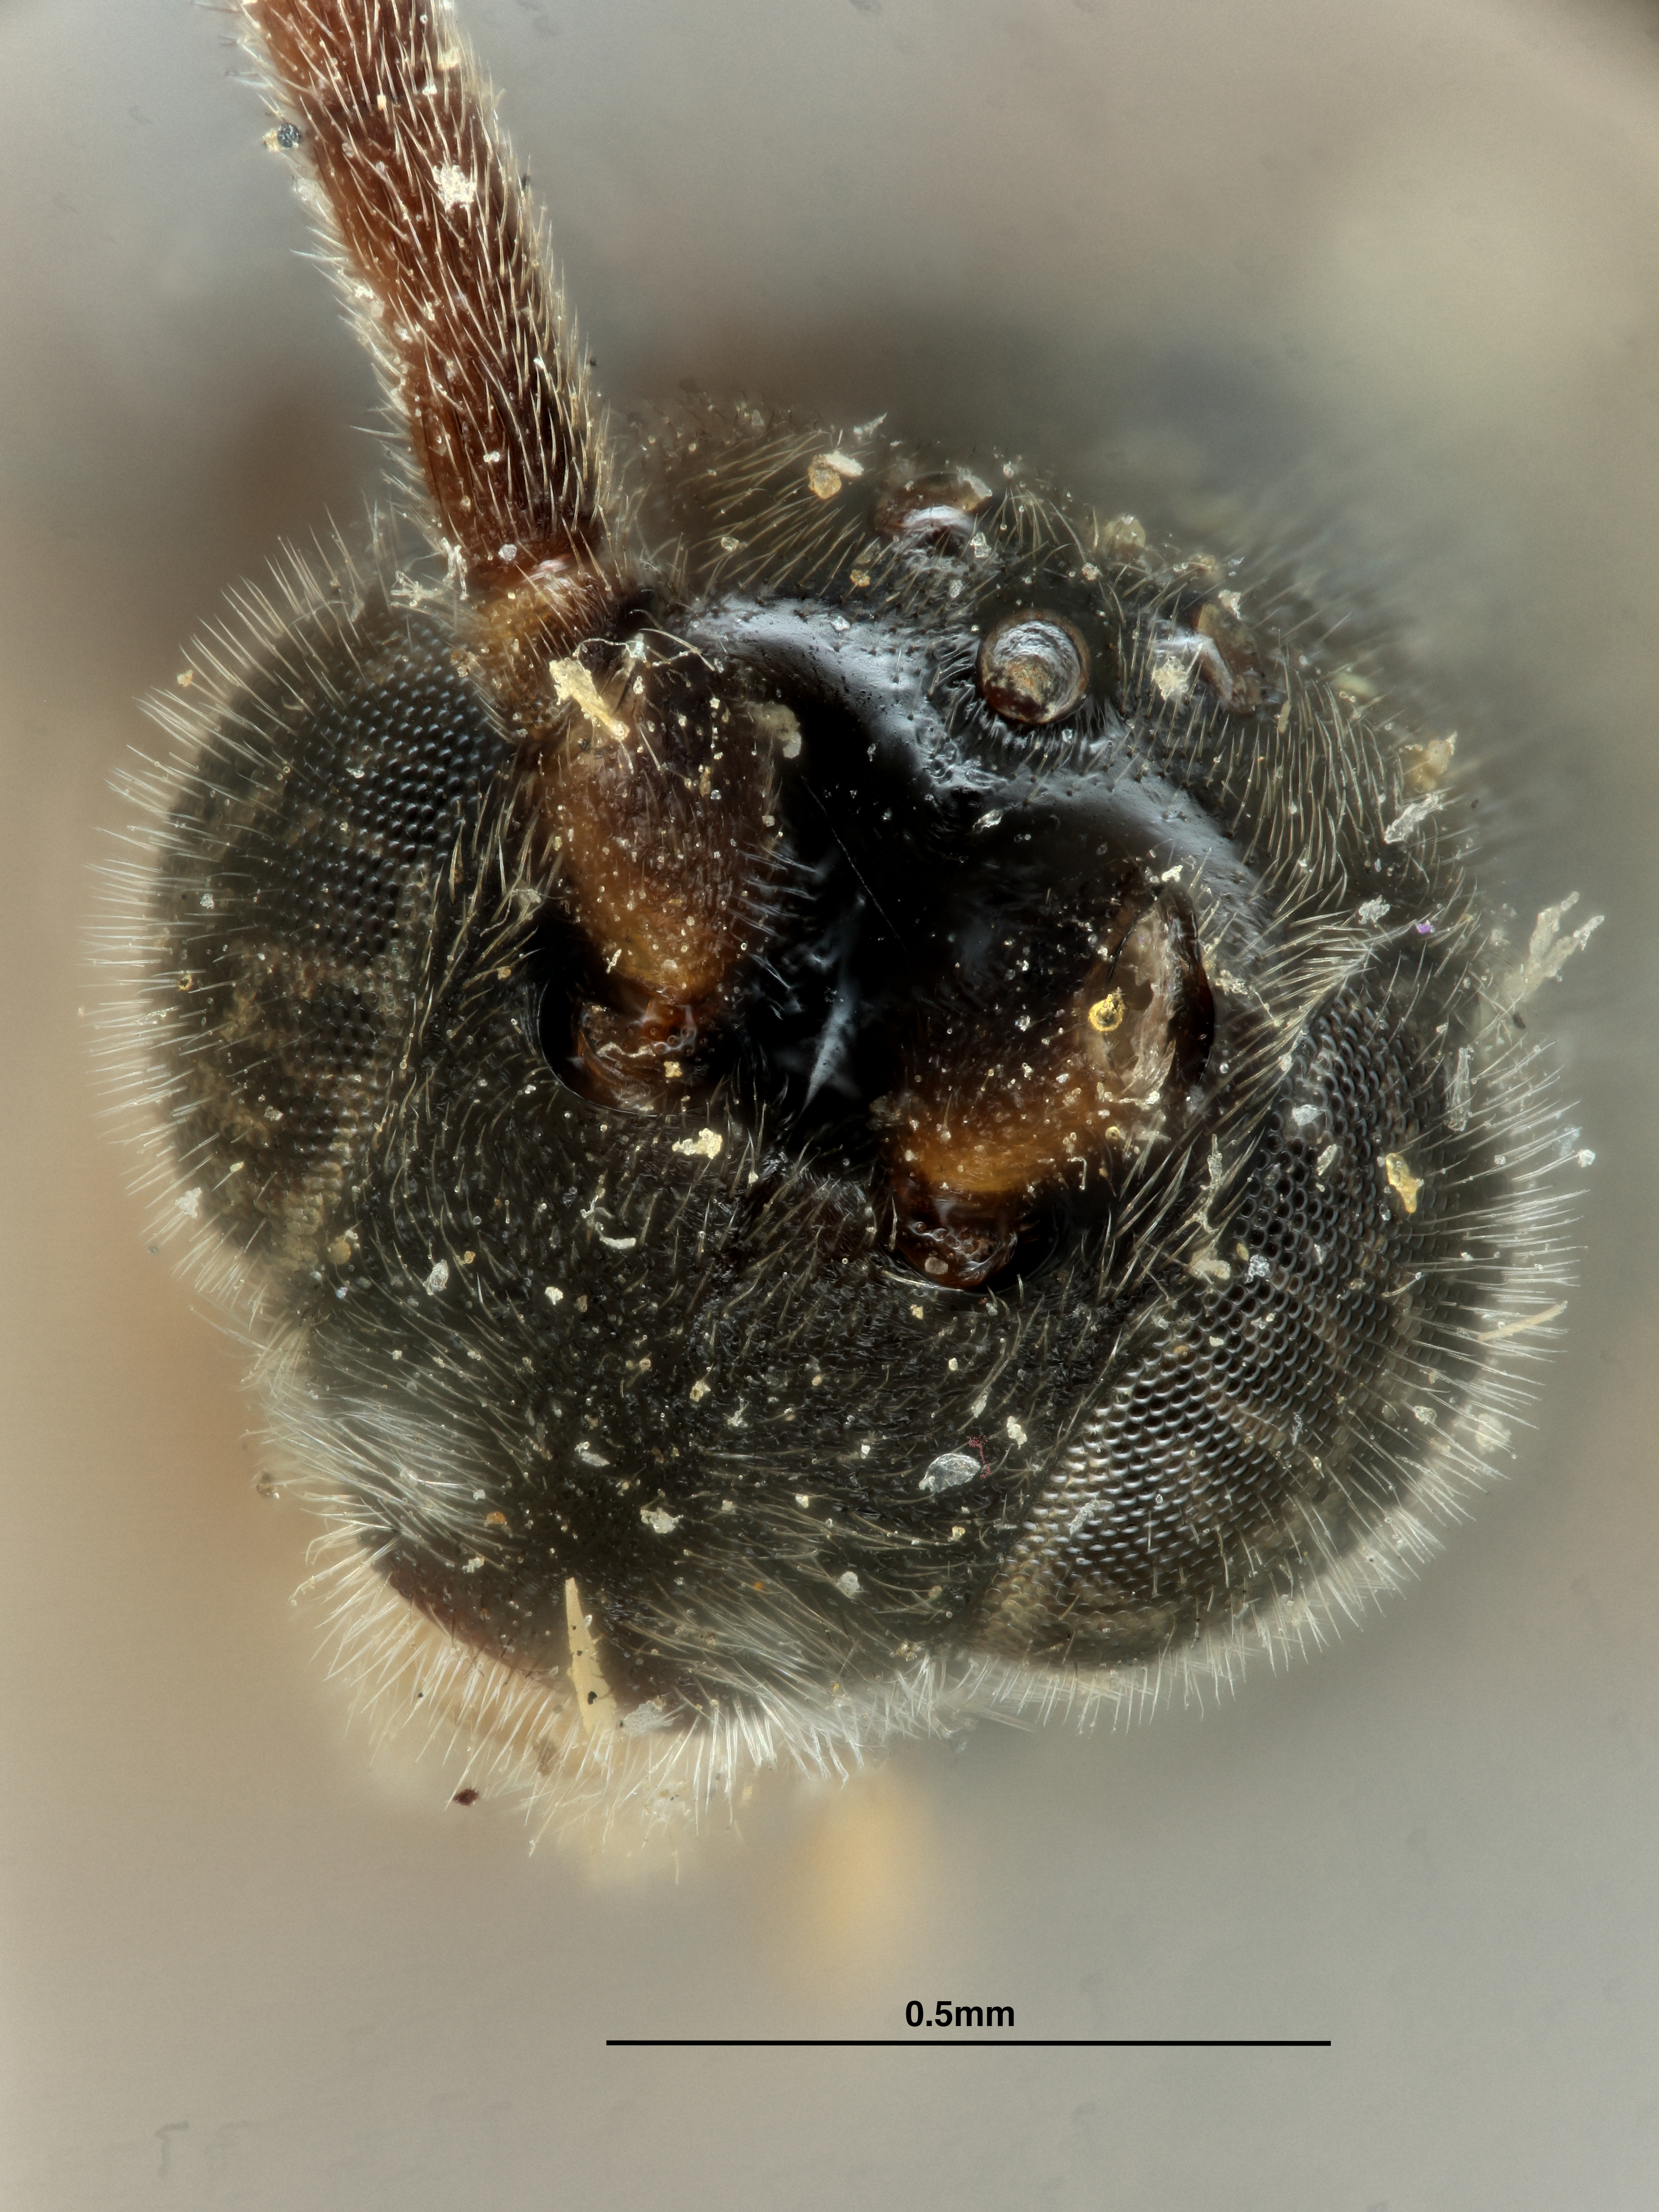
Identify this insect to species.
Microplitis sapporensis
